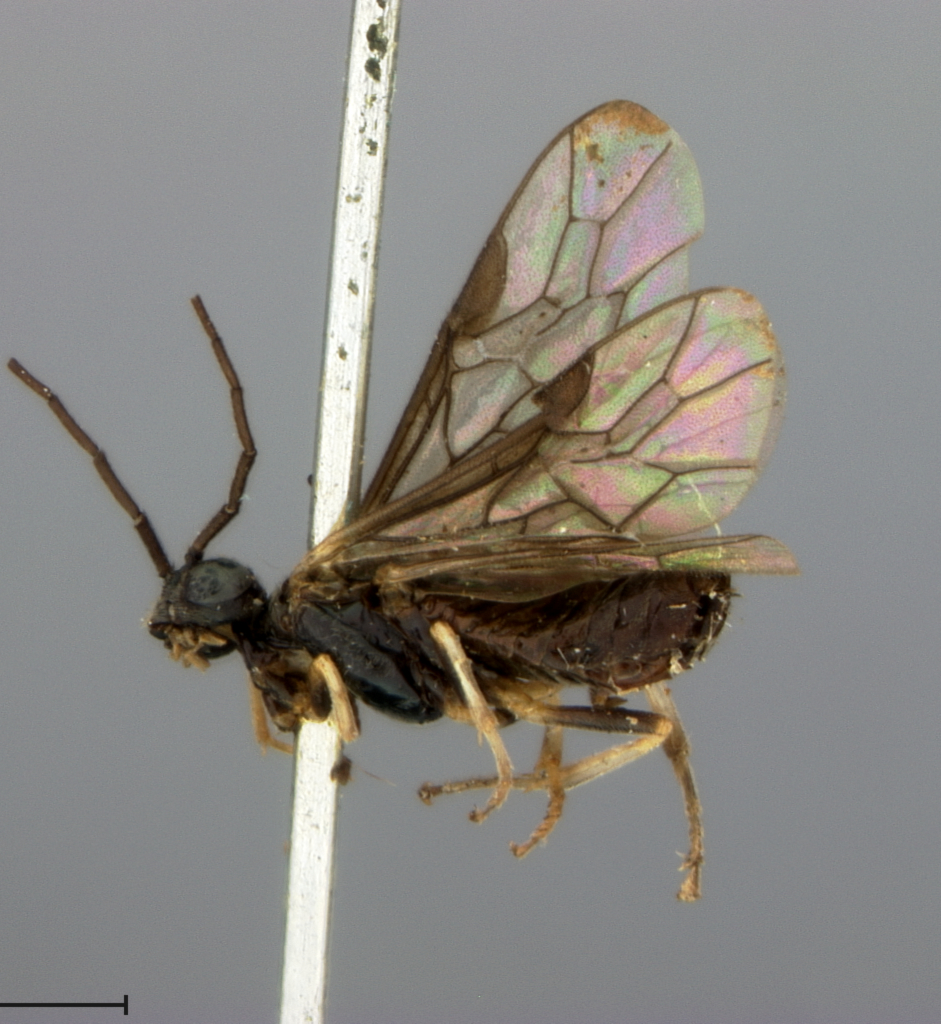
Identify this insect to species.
Cladius solitarius
